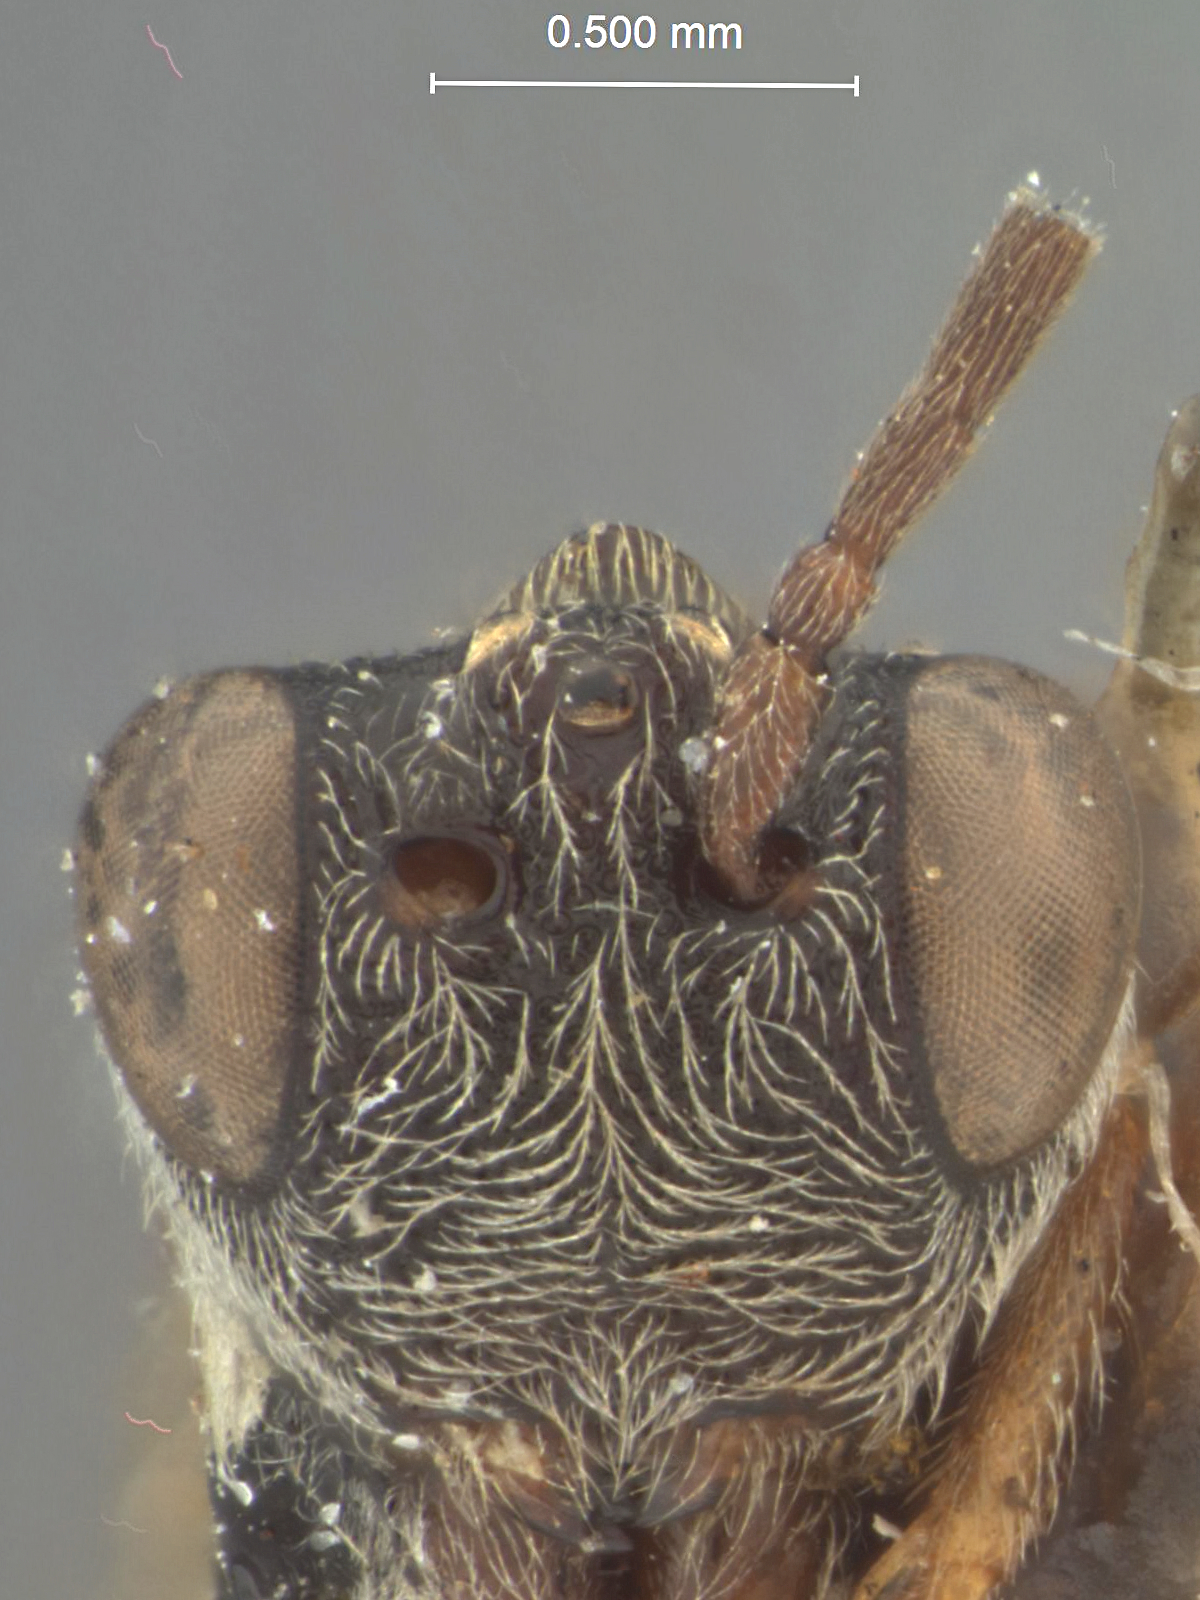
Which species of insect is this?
Paribalia borneana
